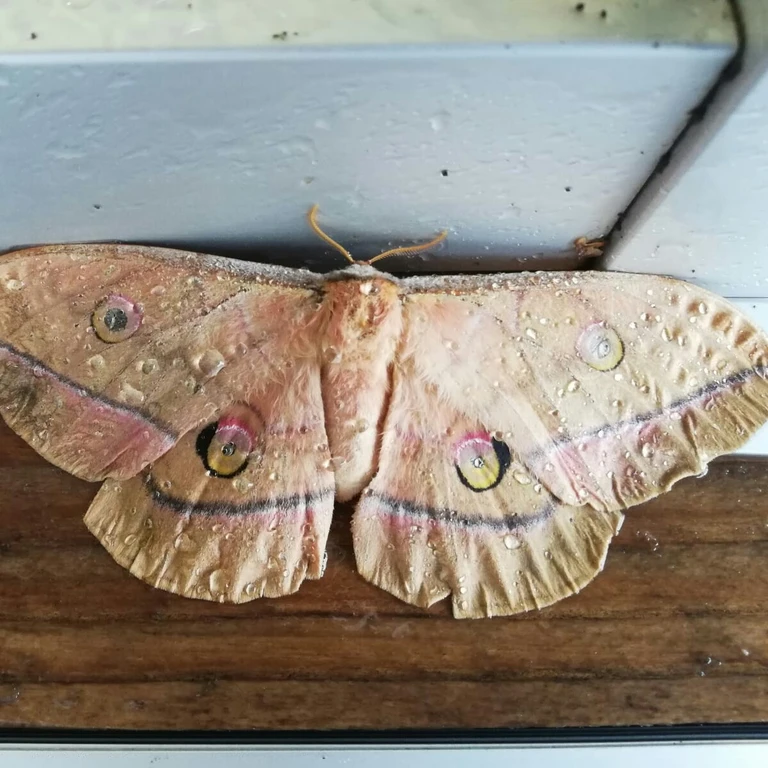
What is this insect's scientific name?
Antheraea yamamai
